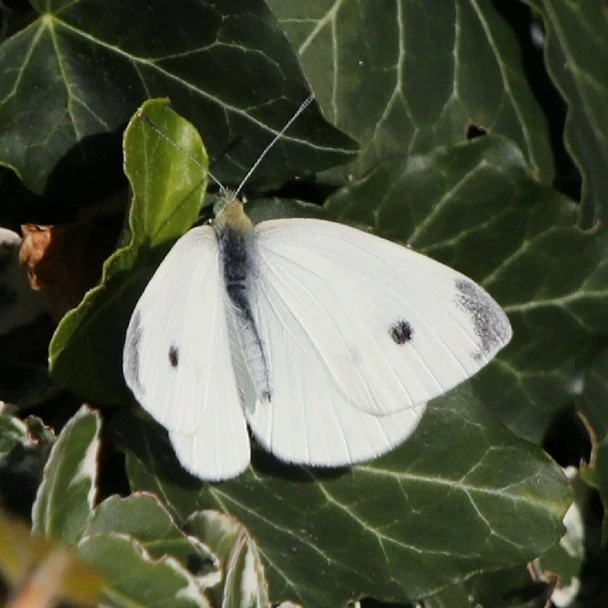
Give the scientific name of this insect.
Pieris rapae
